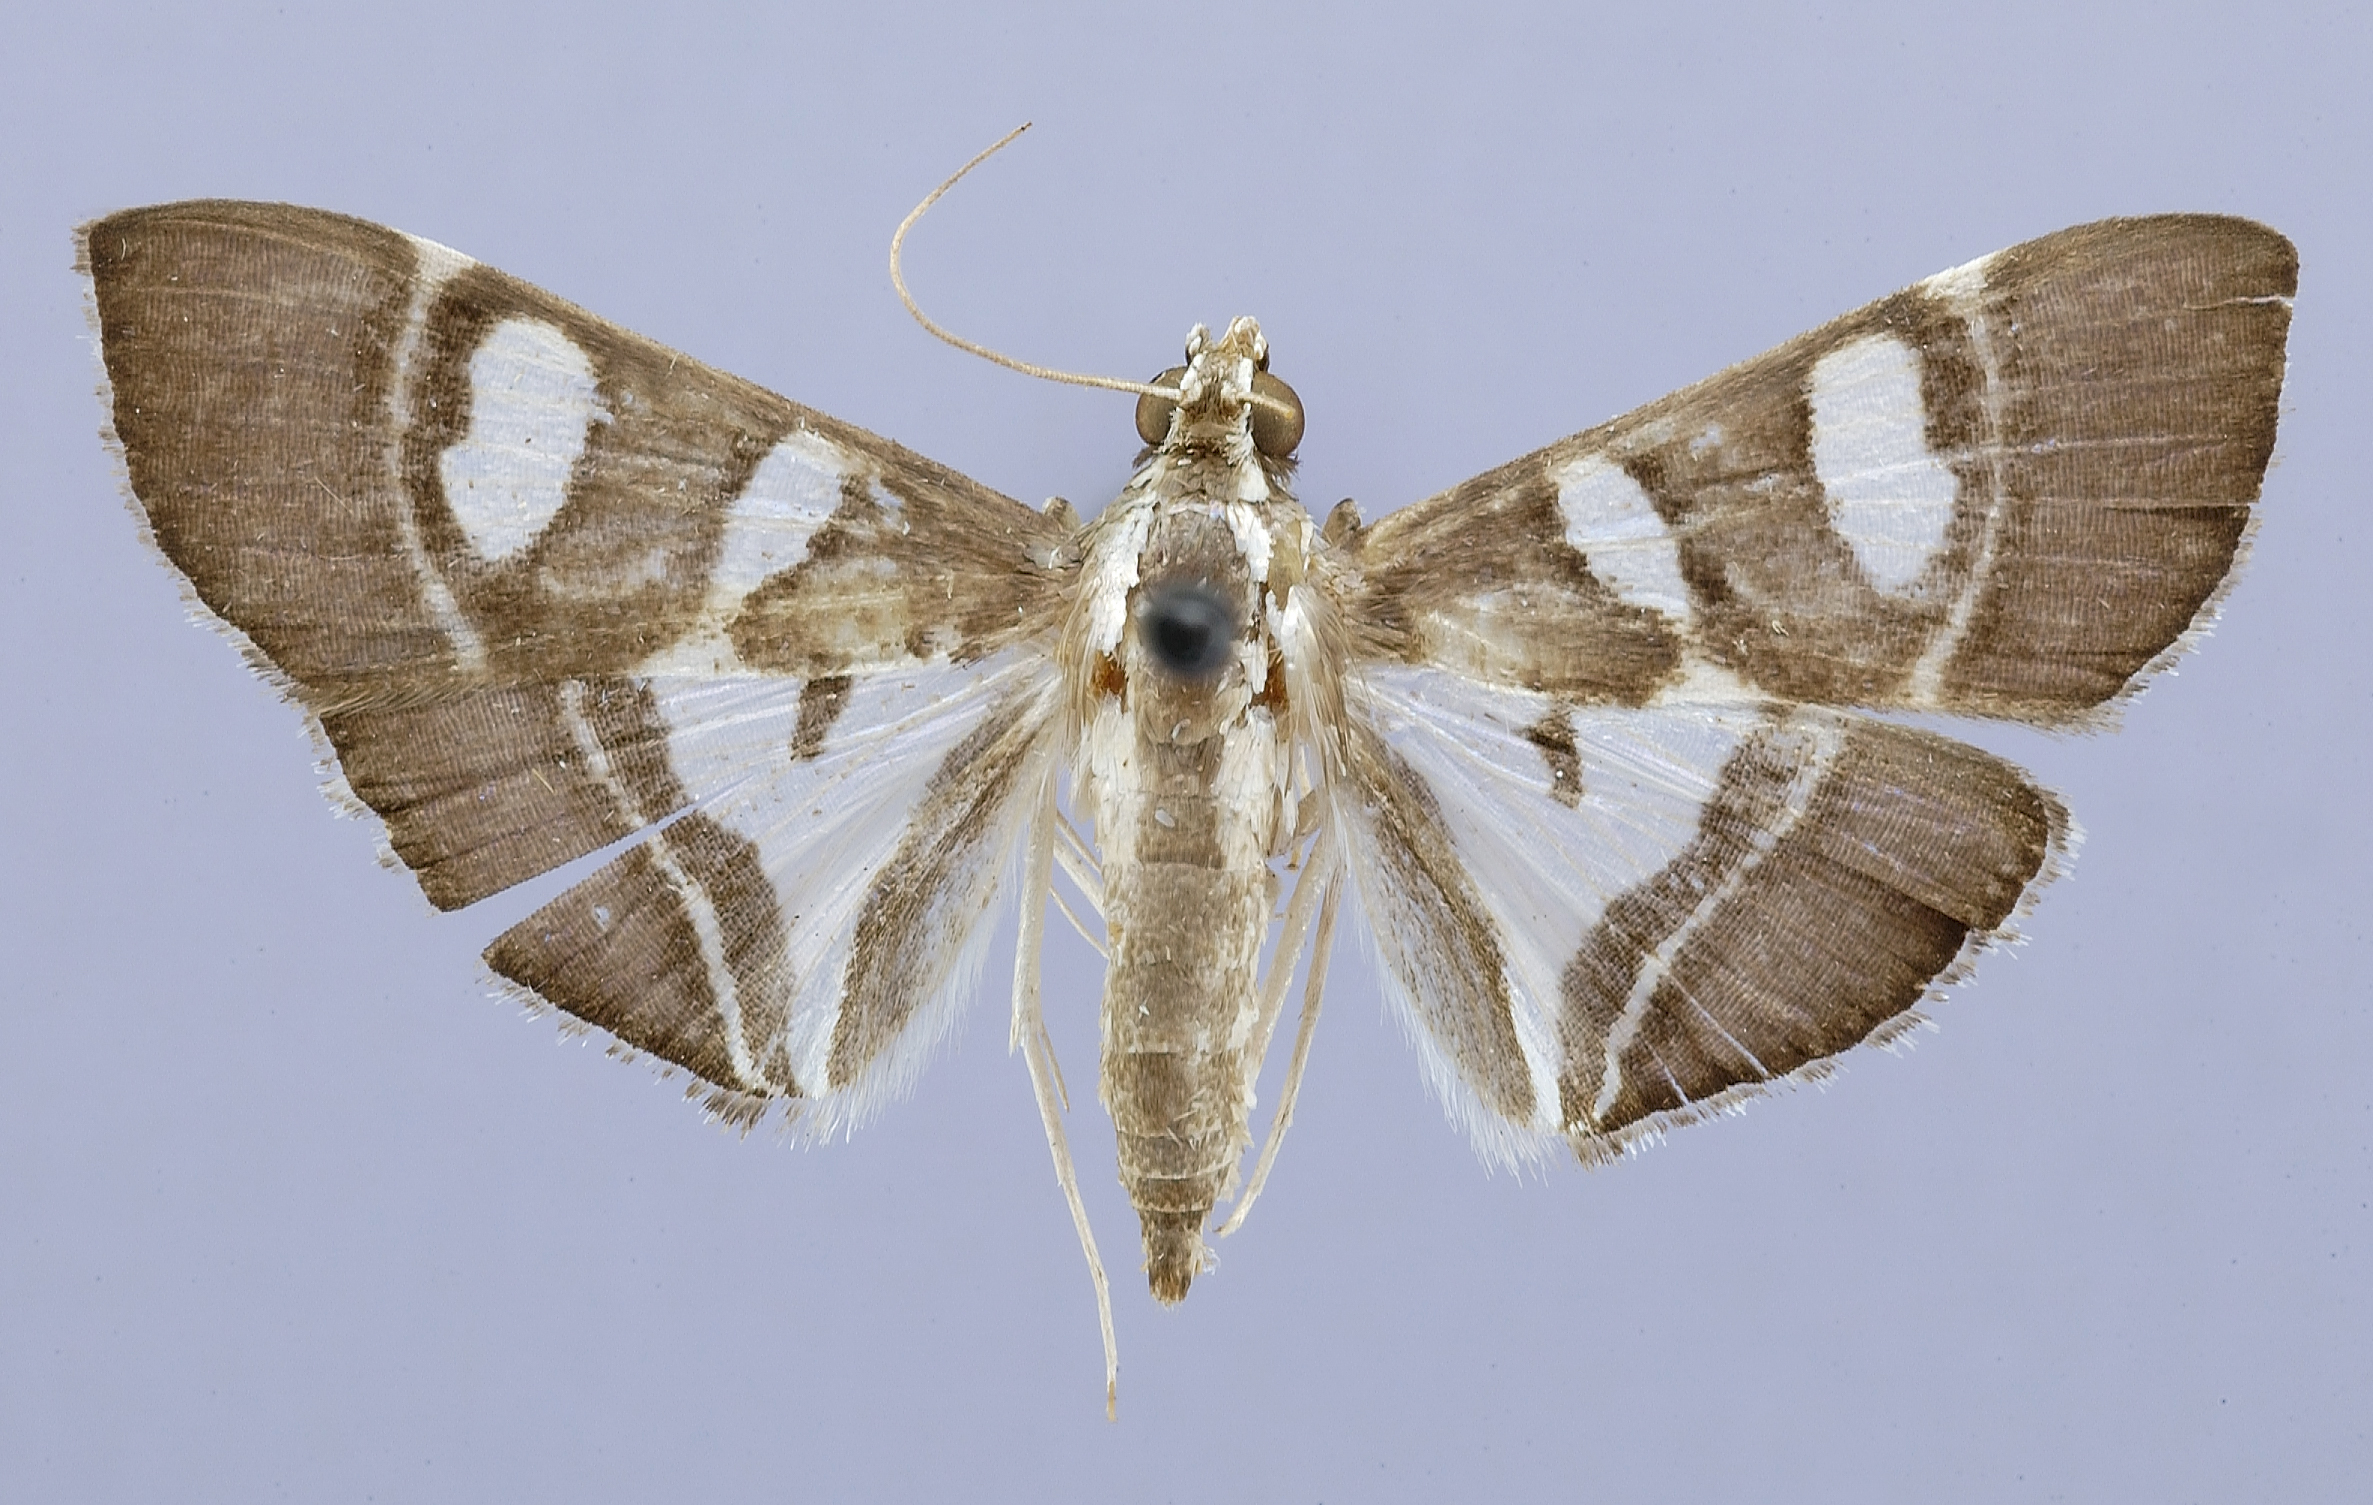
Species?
Margaronia lupinalis
